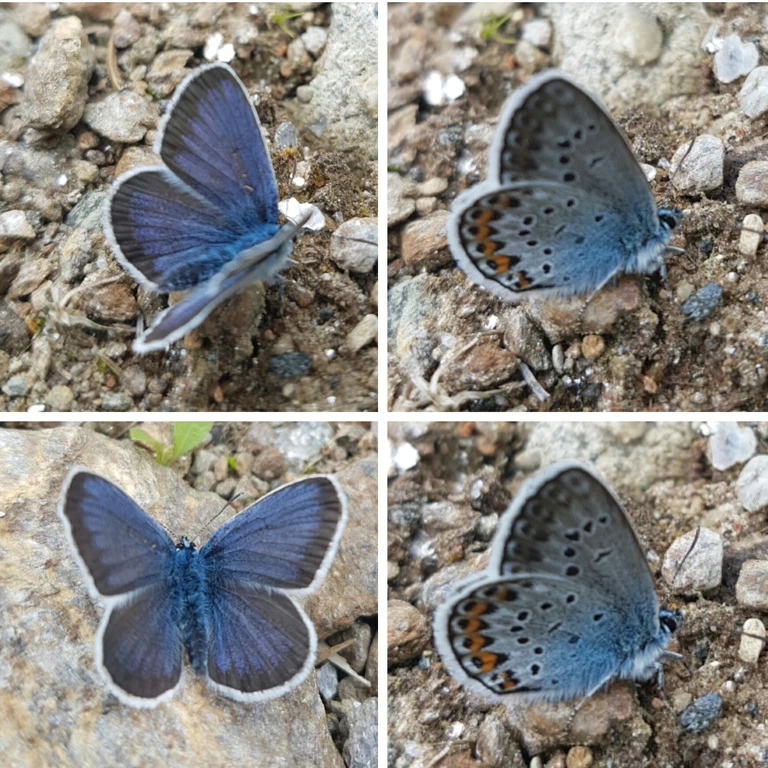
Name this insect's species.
Plebejus argus
